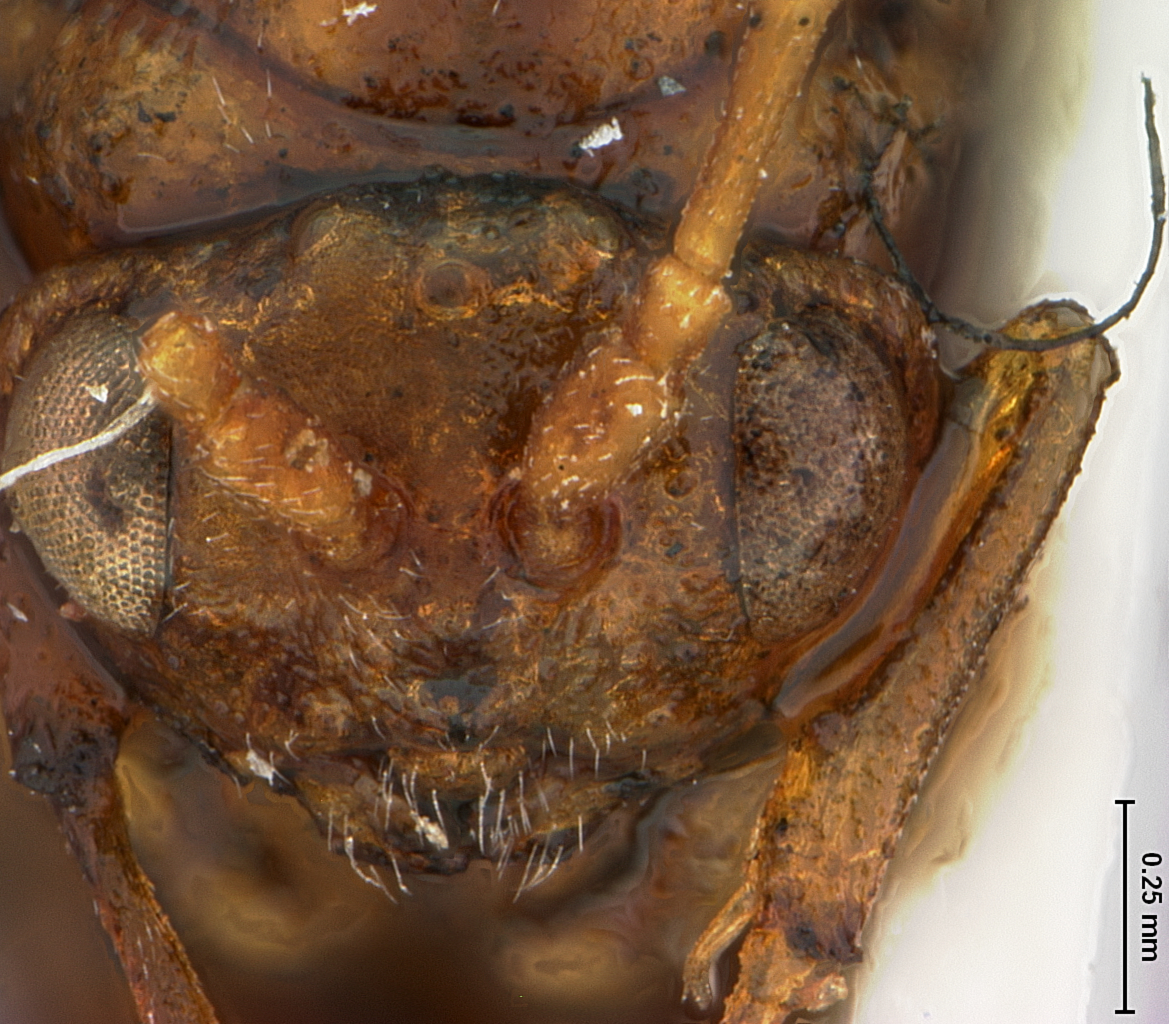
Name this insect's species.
Callirhytis balanoides
